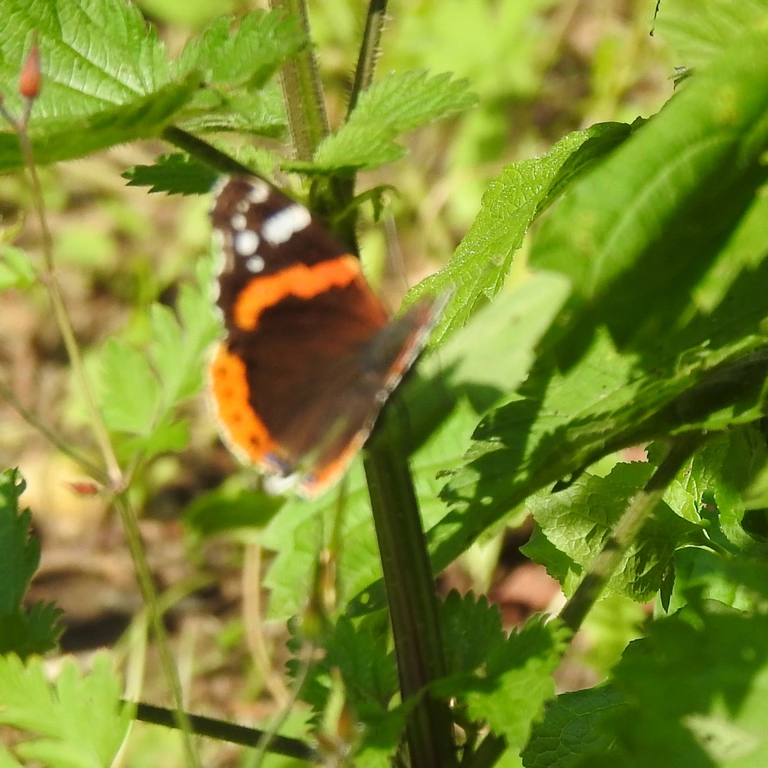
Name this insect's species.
Vanessa atalanta
